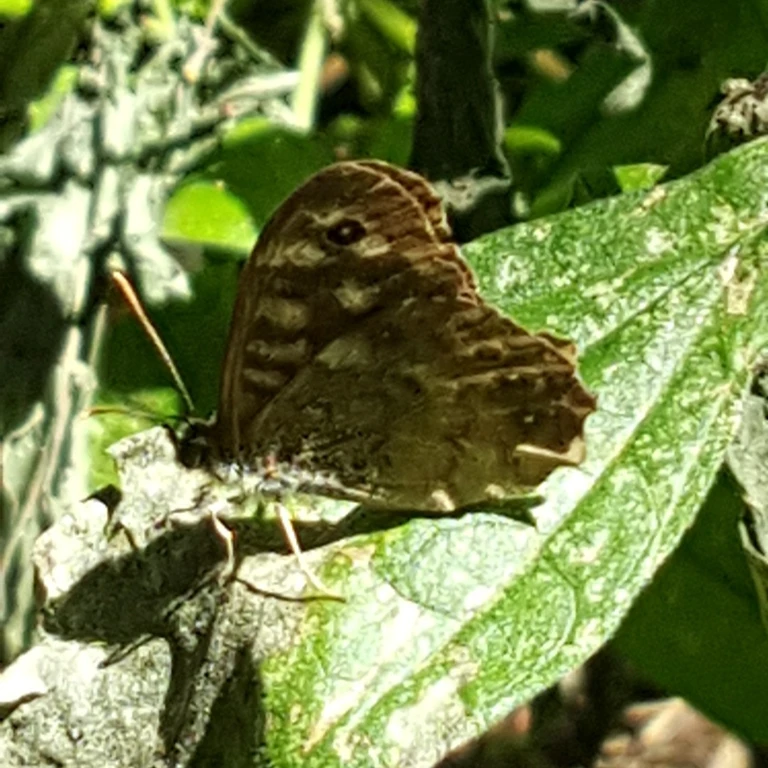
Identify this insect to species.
Pararge aegeria
